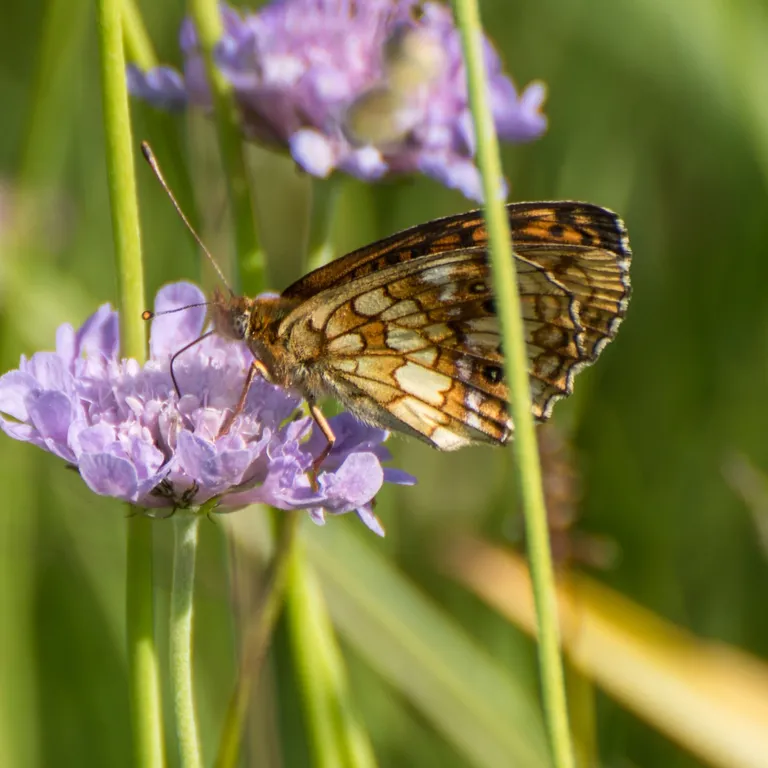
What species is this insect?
Brenthis ino
